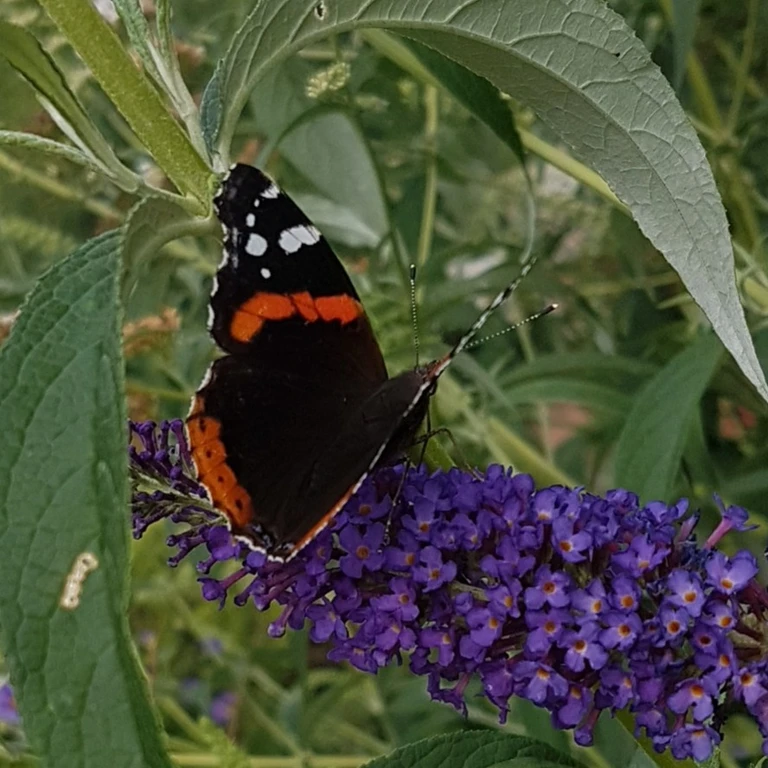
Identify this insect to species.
Vanessa atalanta
